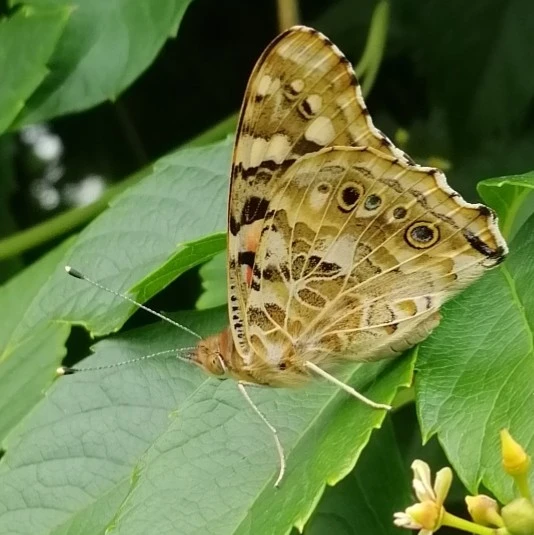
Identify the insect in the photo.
Vanessa cardui
